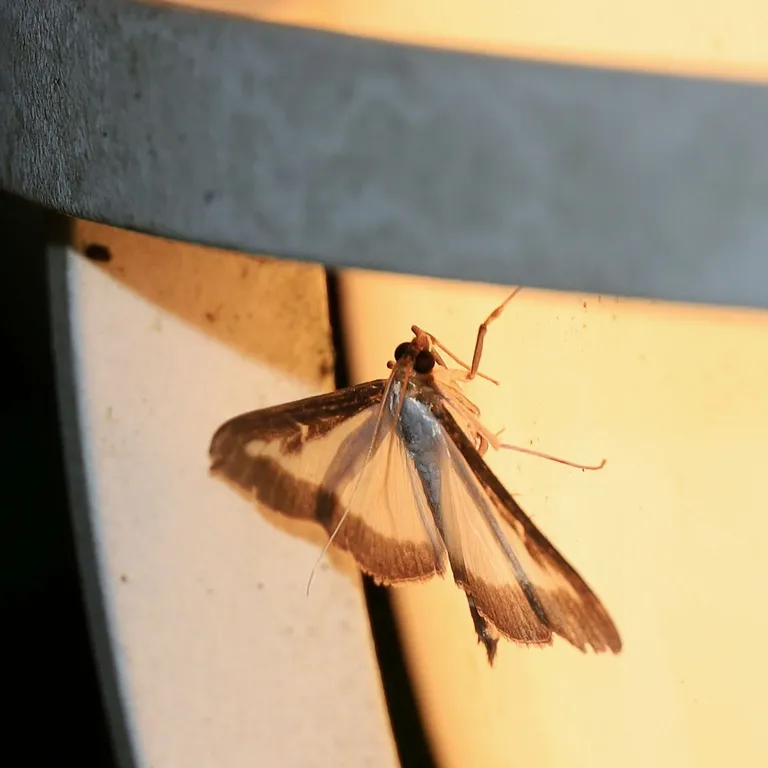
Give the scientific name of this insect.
Cydalima perspectalis
